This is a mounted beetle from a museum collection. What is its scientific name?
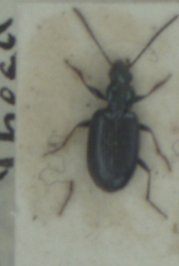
Bembidion atrocaeruleum
